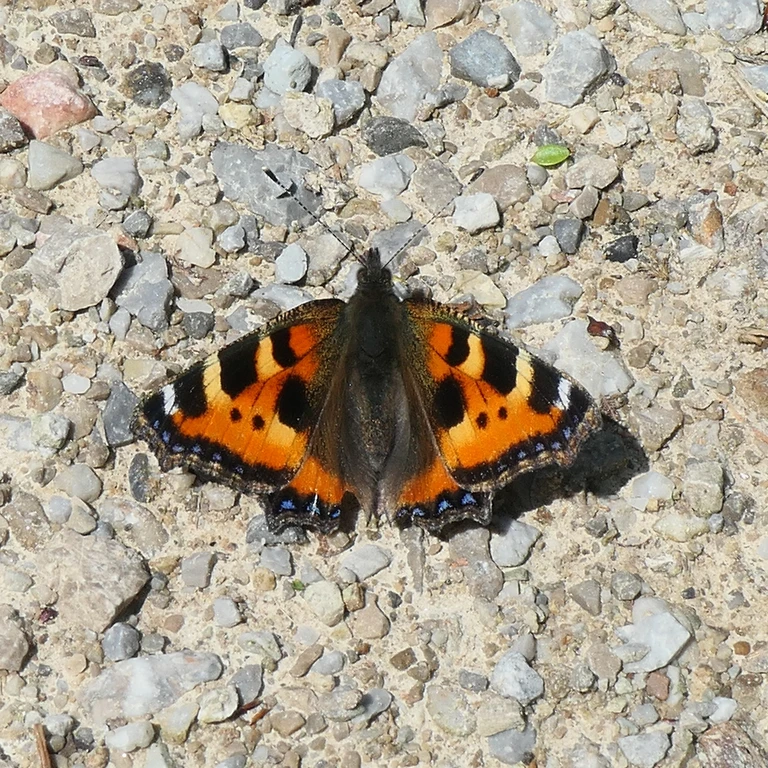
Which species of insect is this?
Aglais urticae
